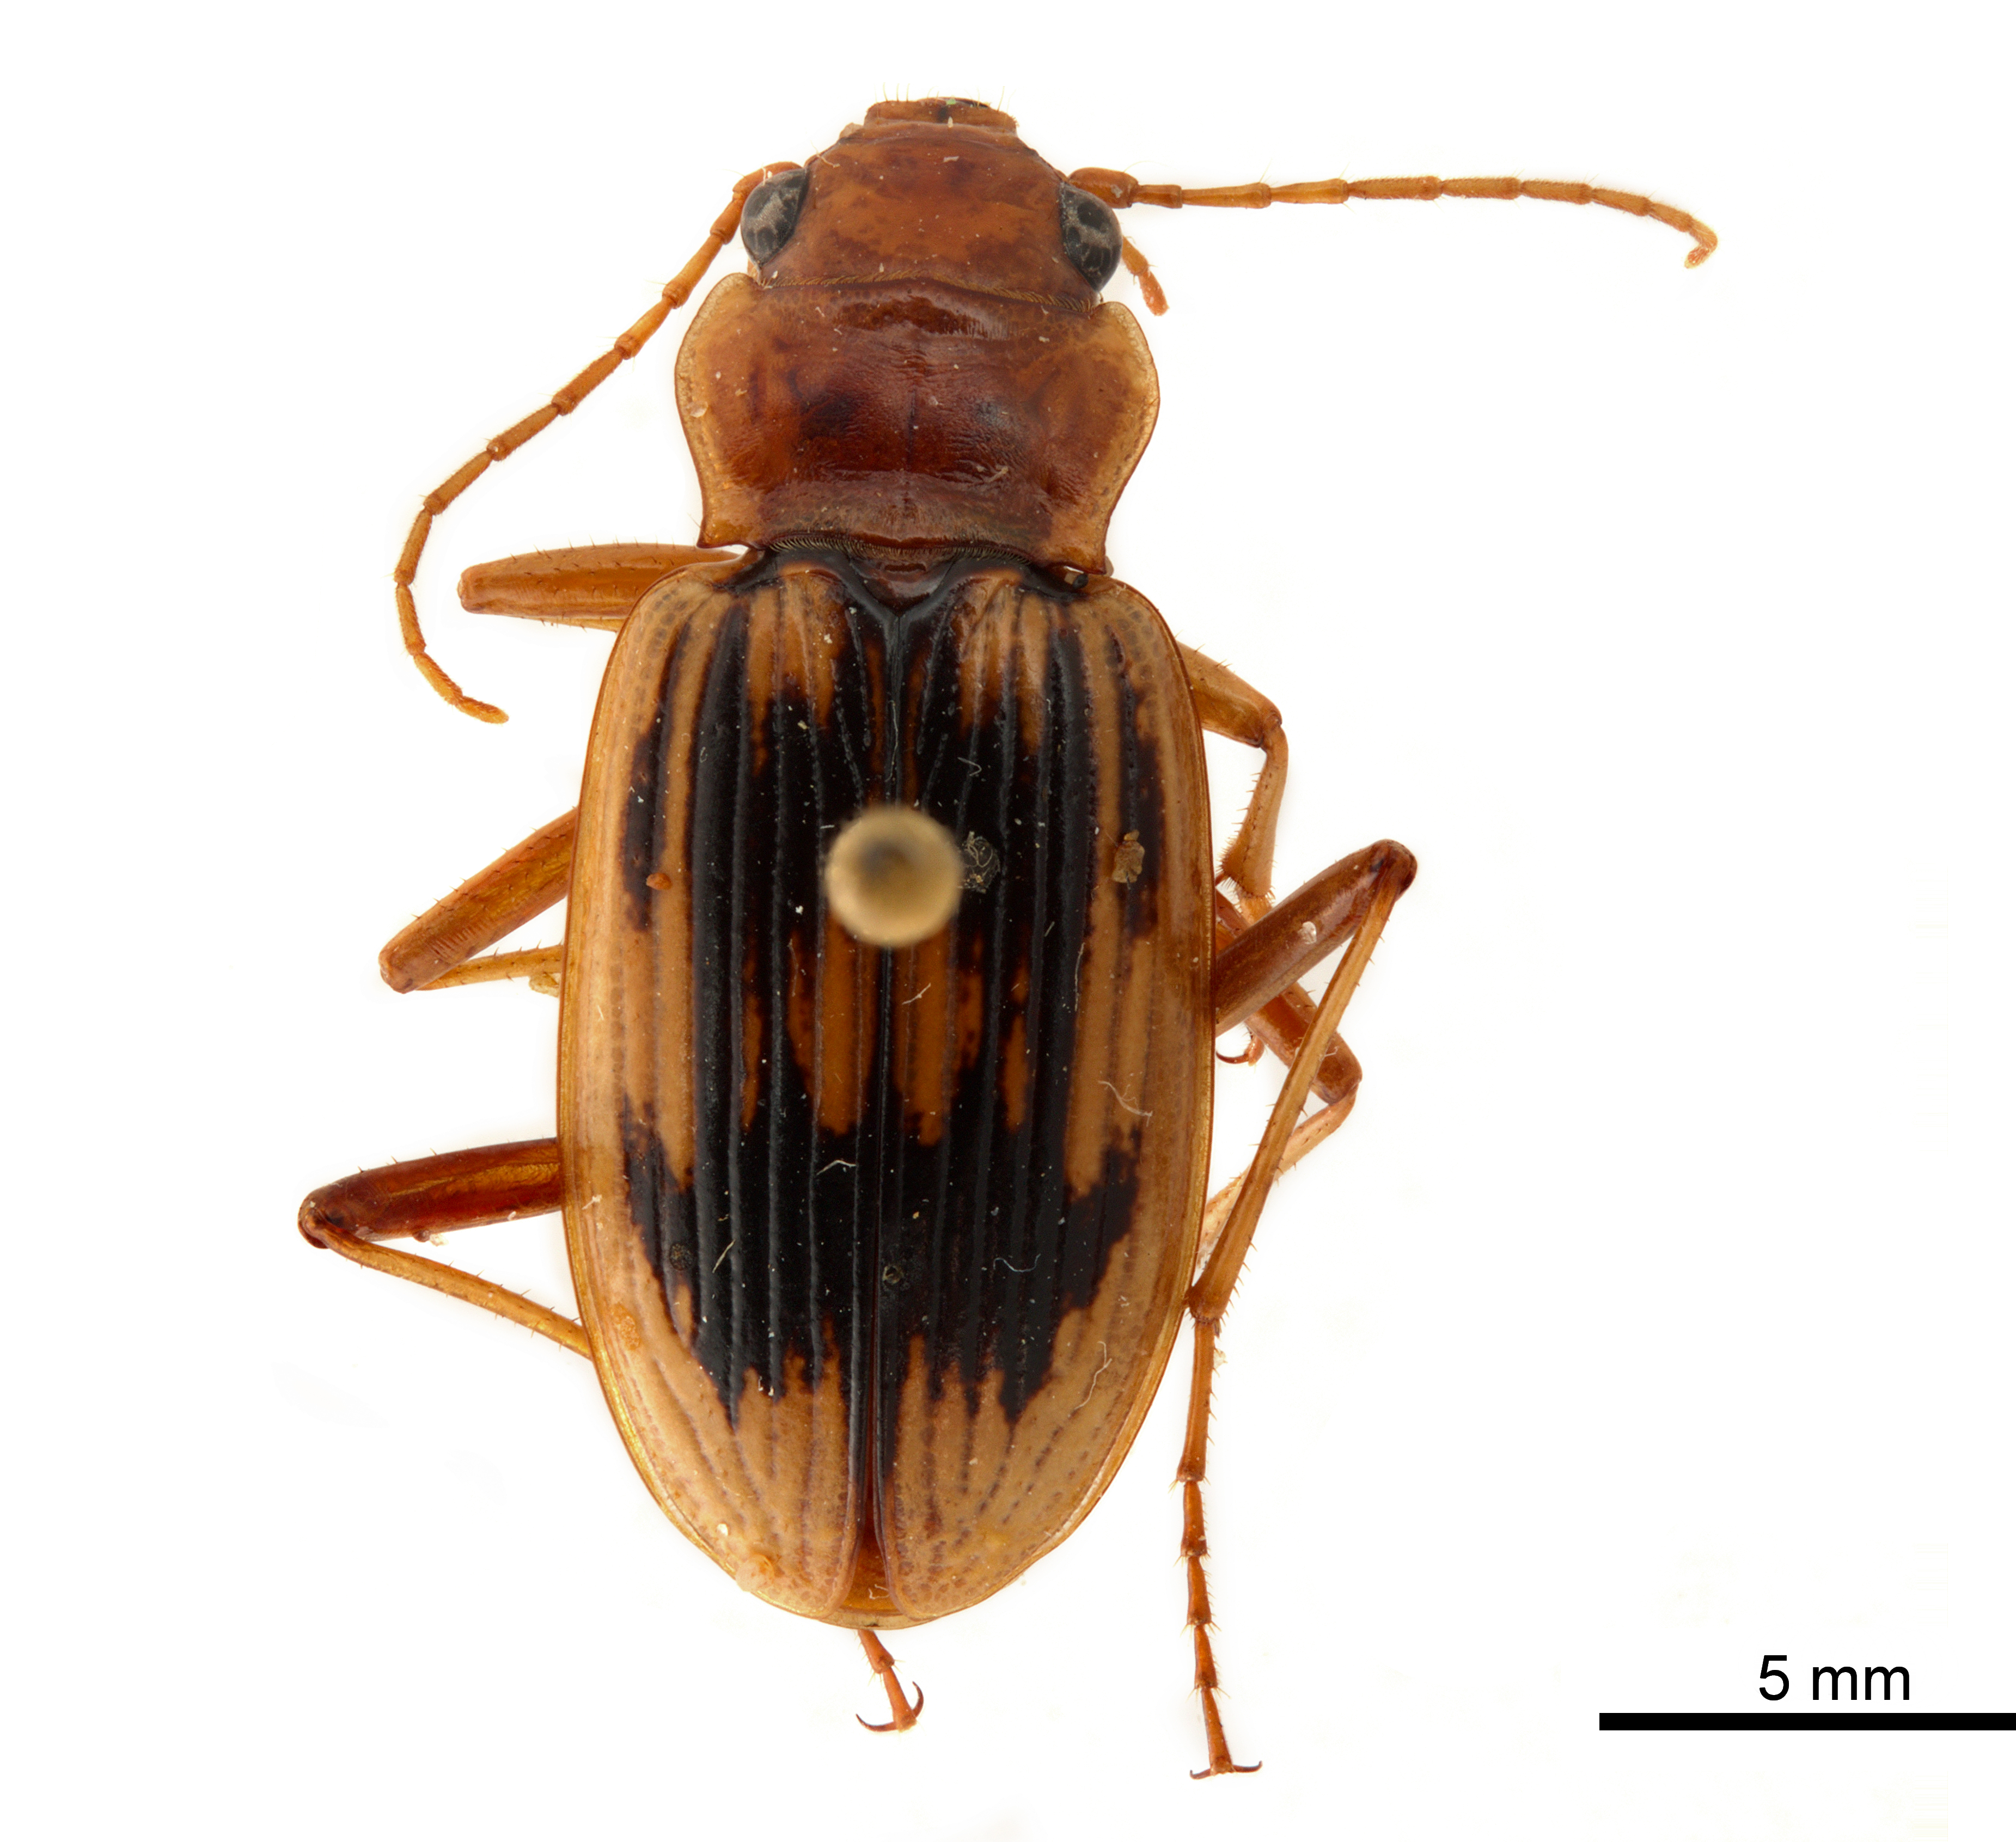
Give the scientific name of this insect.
Eurynebria complanata
